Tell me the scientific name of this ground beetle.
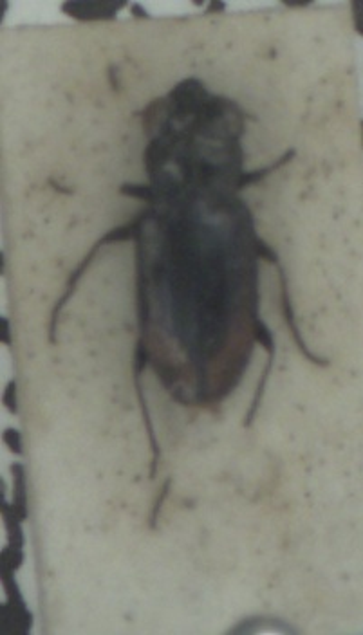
Notiophilus biguttatus
